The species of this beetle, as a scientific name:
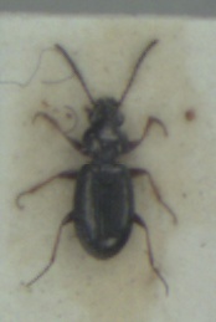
Bembidion lampros
